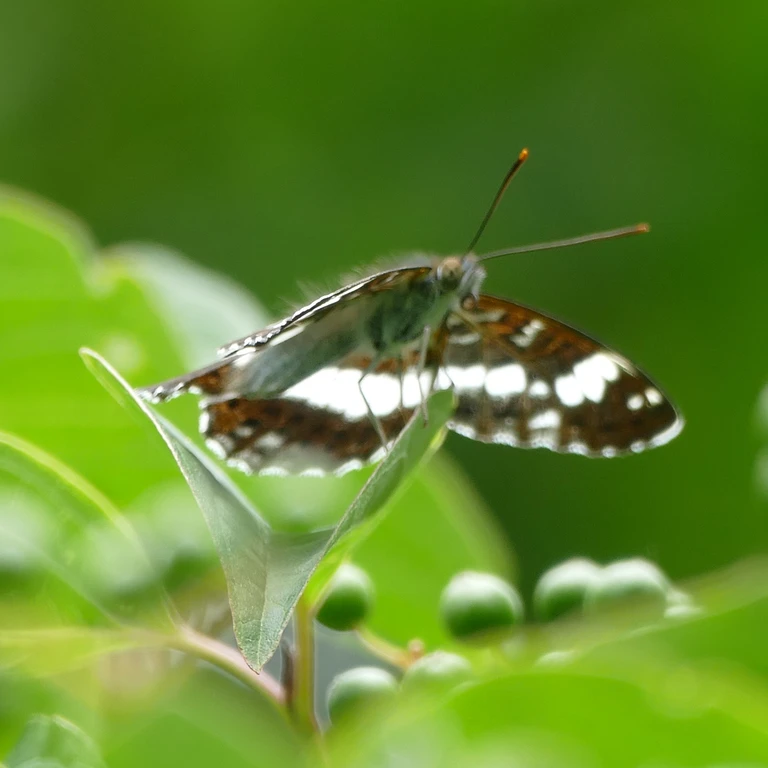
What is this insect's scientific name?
Limenitis camilla (also Ladoga camilla)
